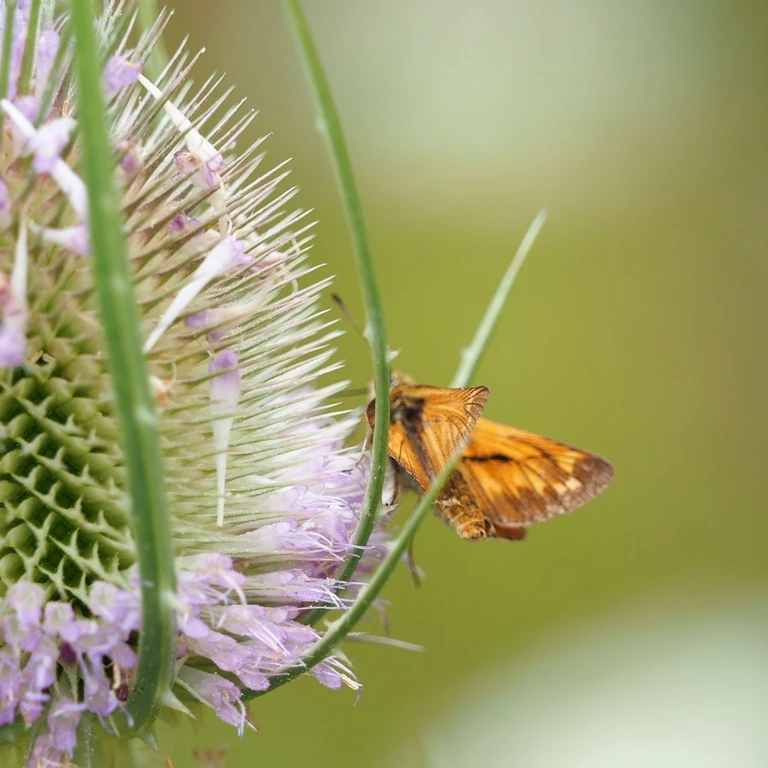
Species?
Ochlodes sylvanus (also Ochlodes venata)
